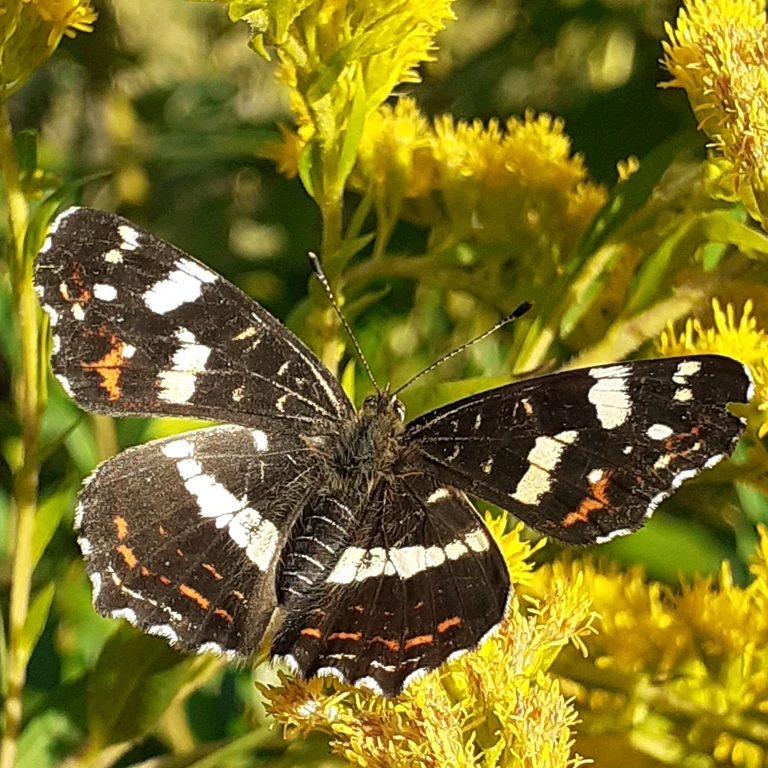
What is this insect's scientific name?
Araschnia levana
